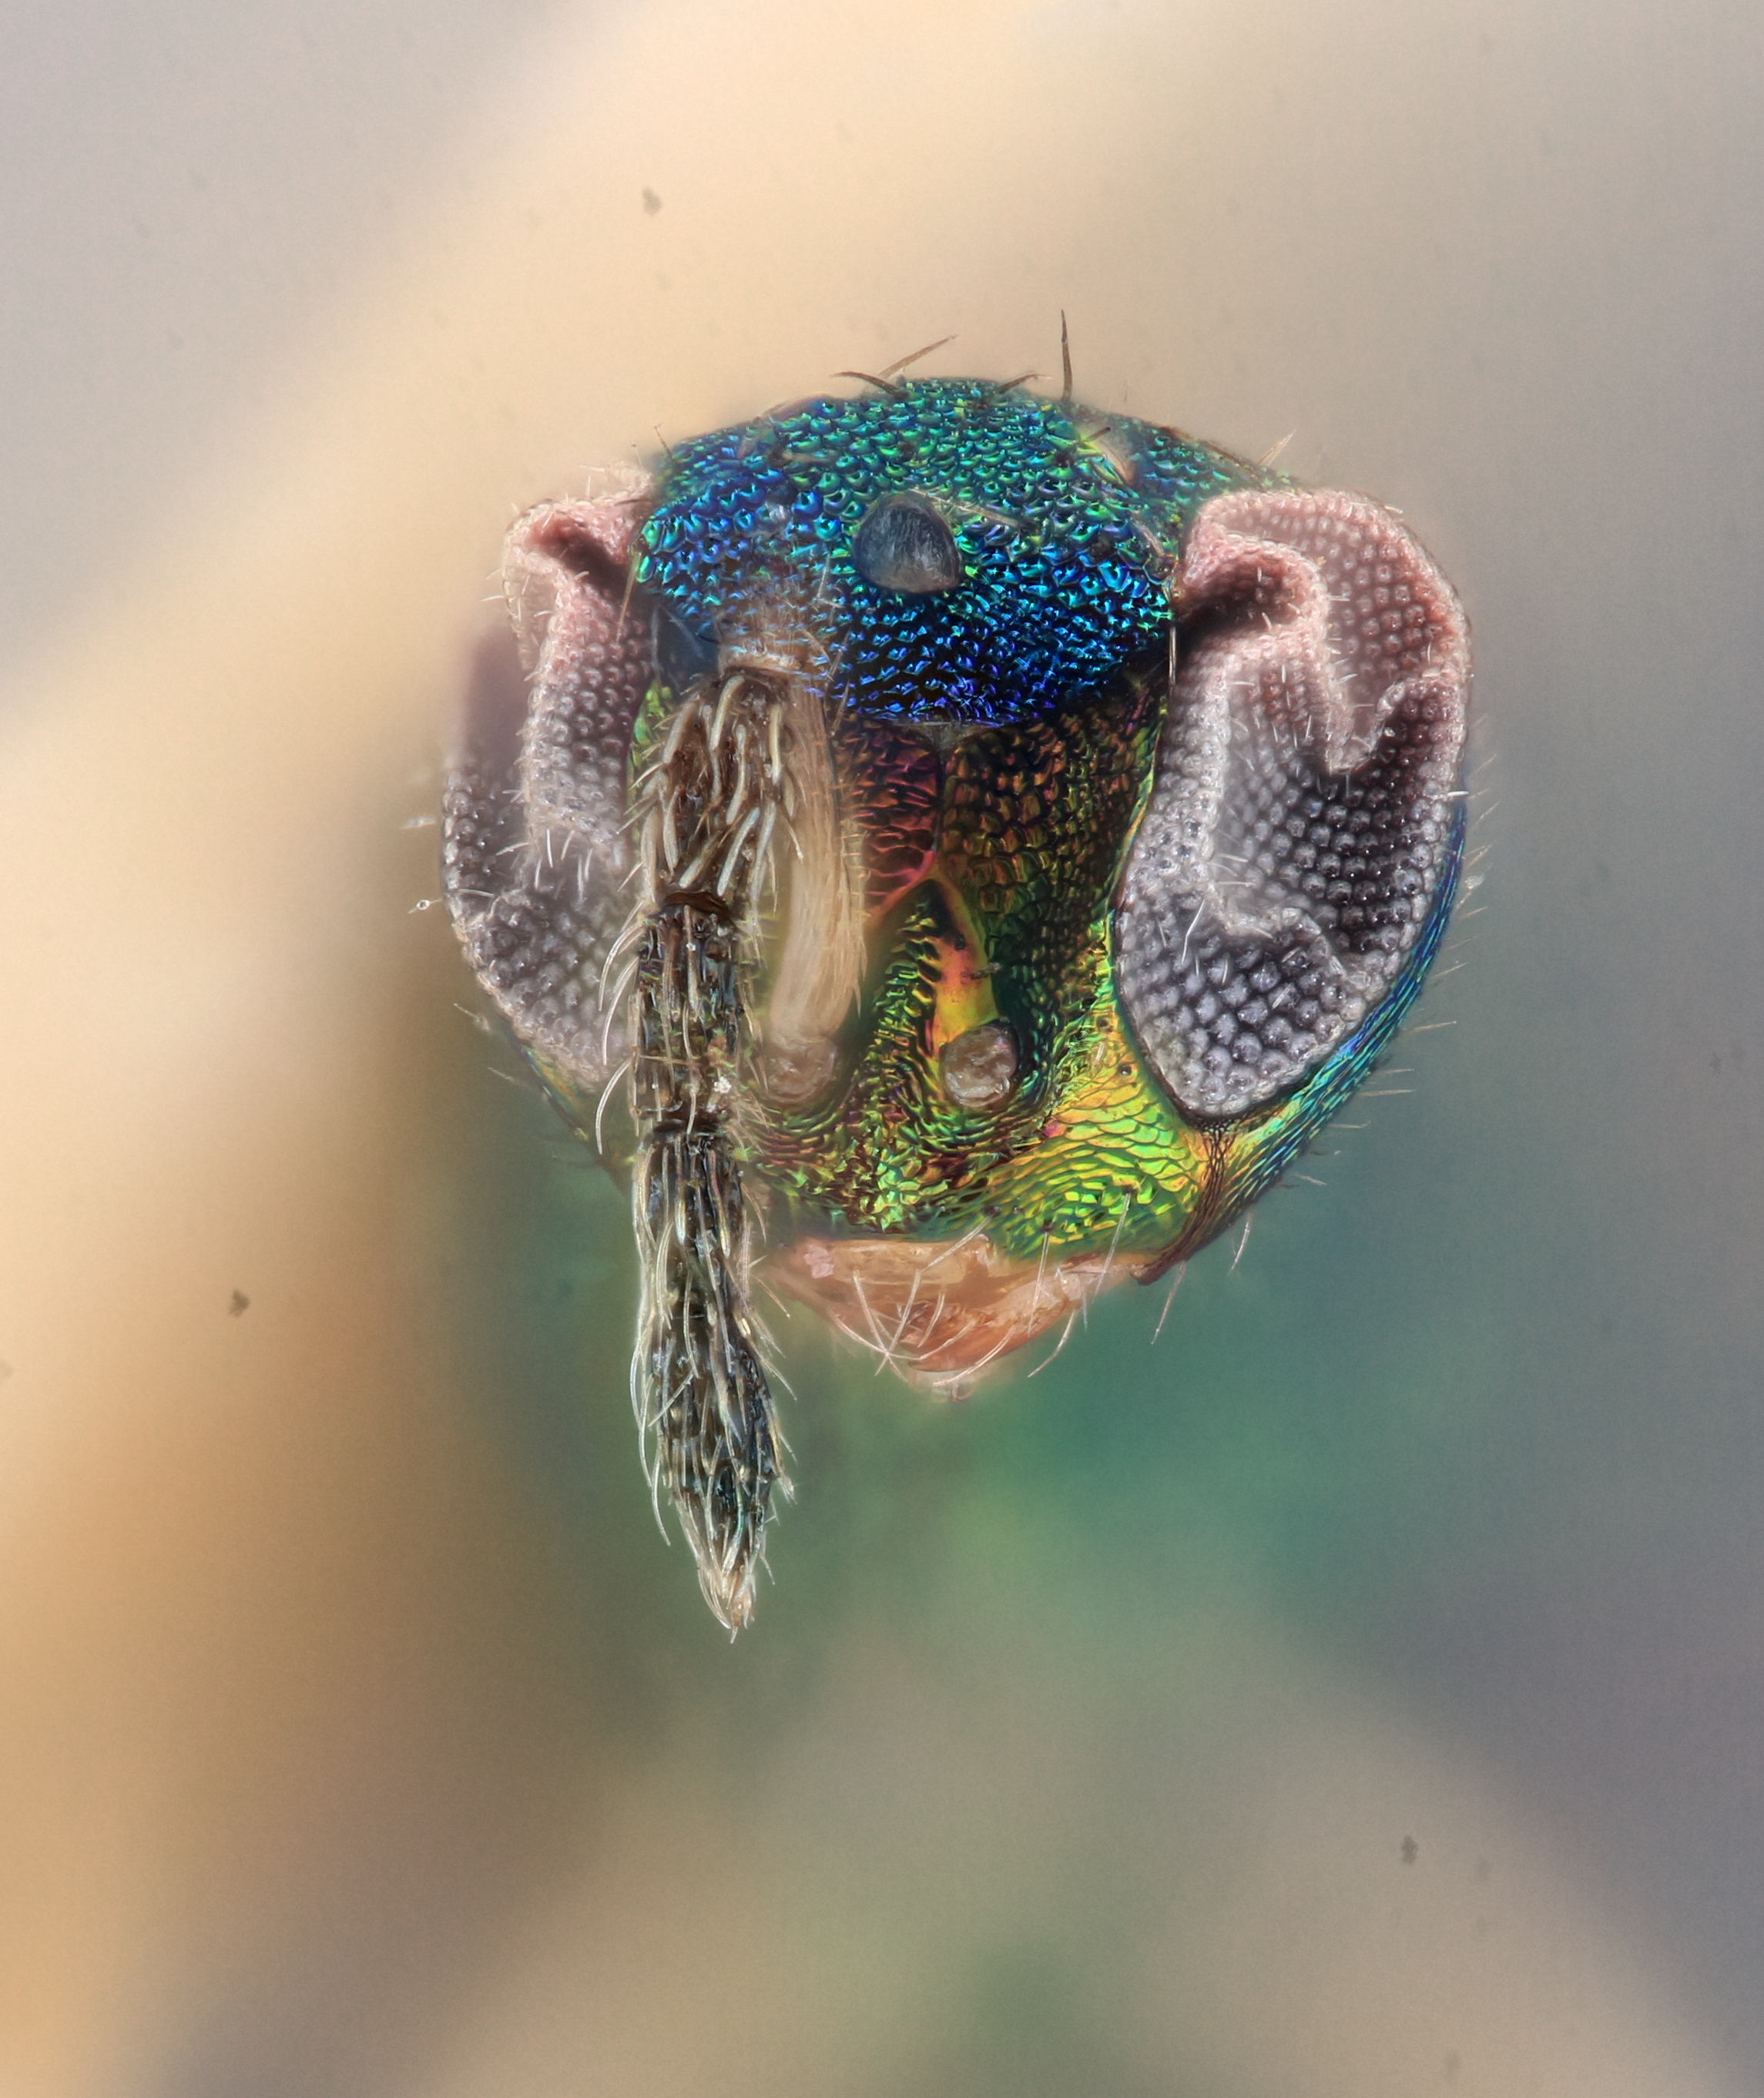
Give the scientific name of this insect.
Chrysocharis flaviclypeus
